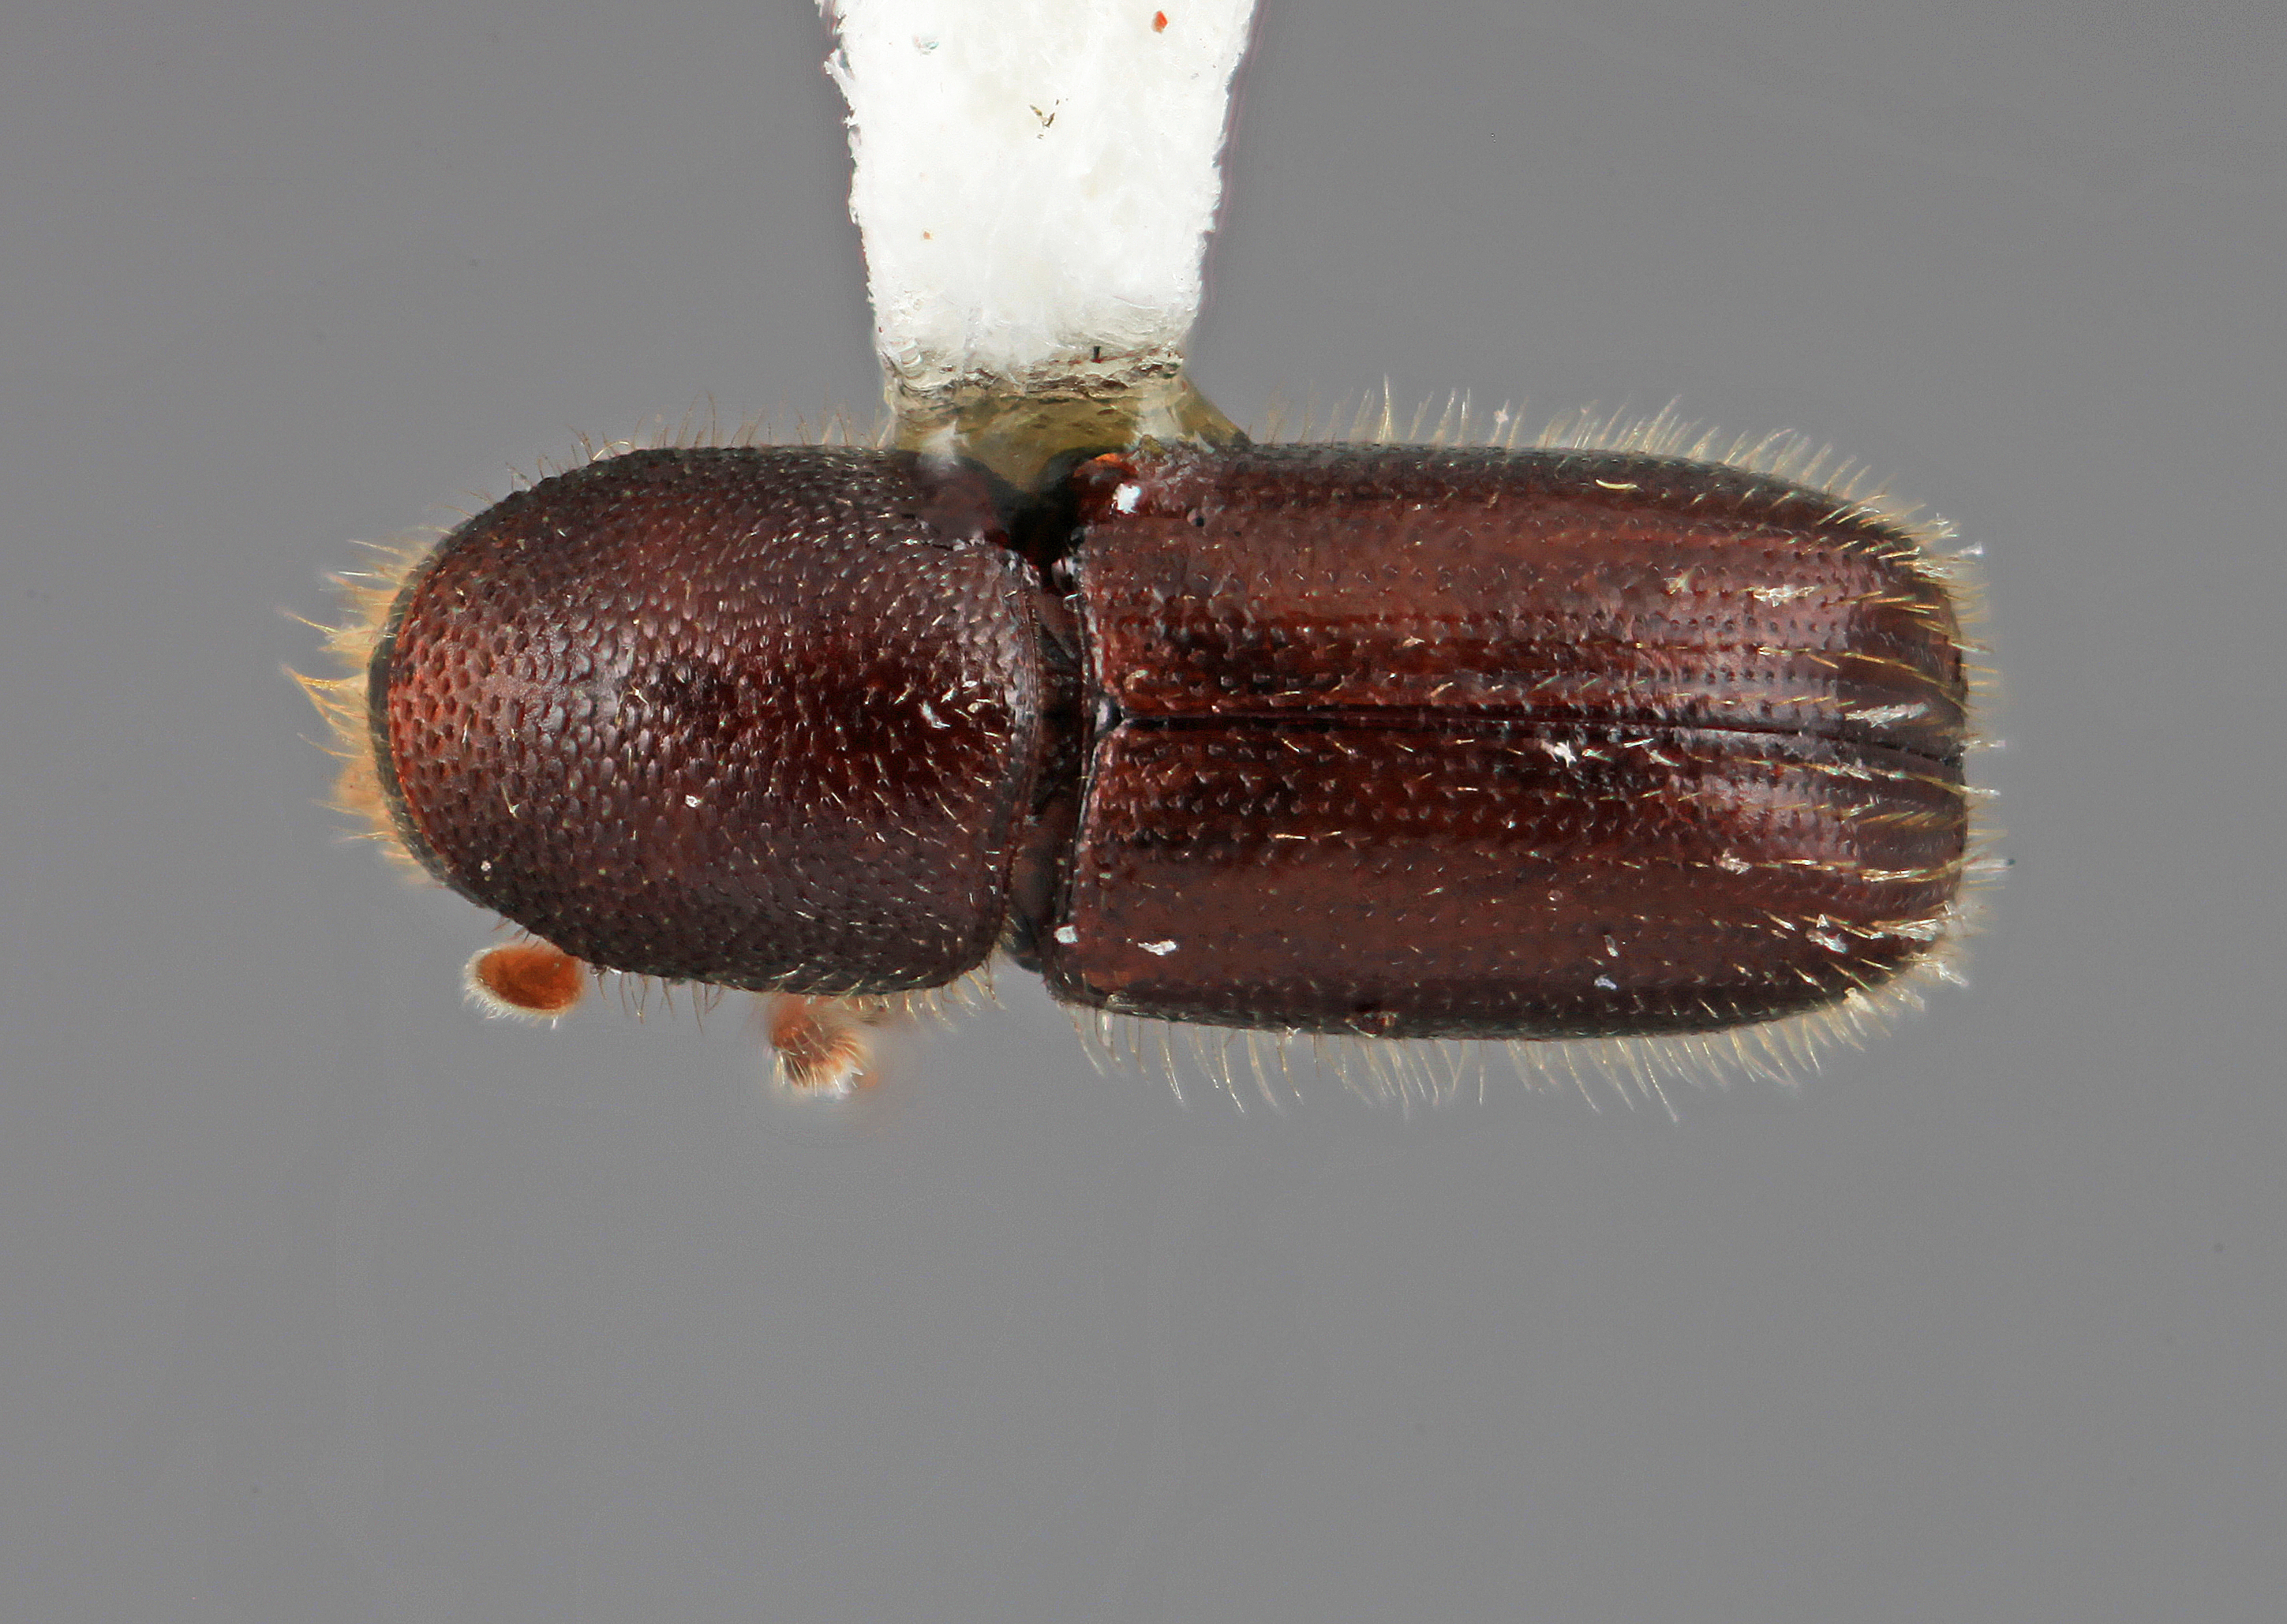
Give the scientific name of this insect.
Dendrocranulus auctus
